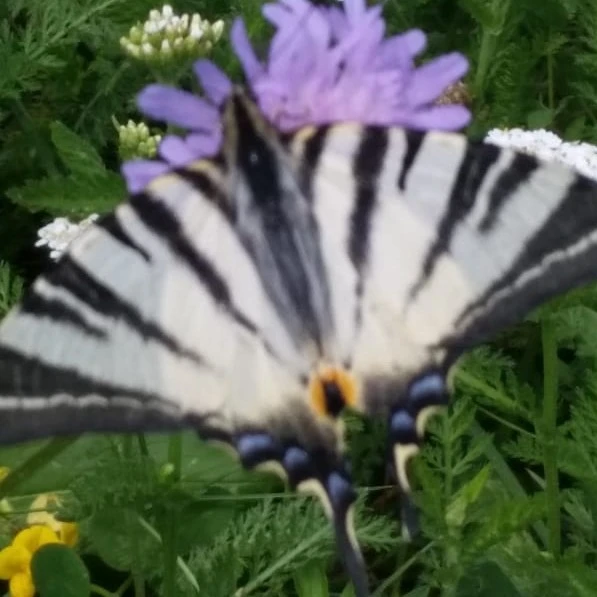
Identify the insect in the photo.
Iphiclides podalirius
